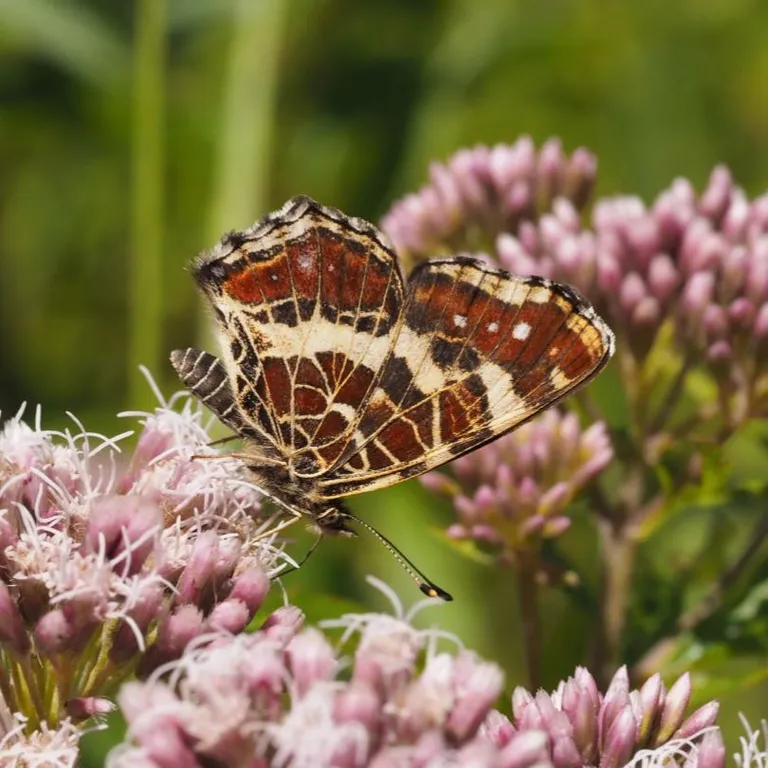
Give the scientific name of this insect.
Araschnia levana
